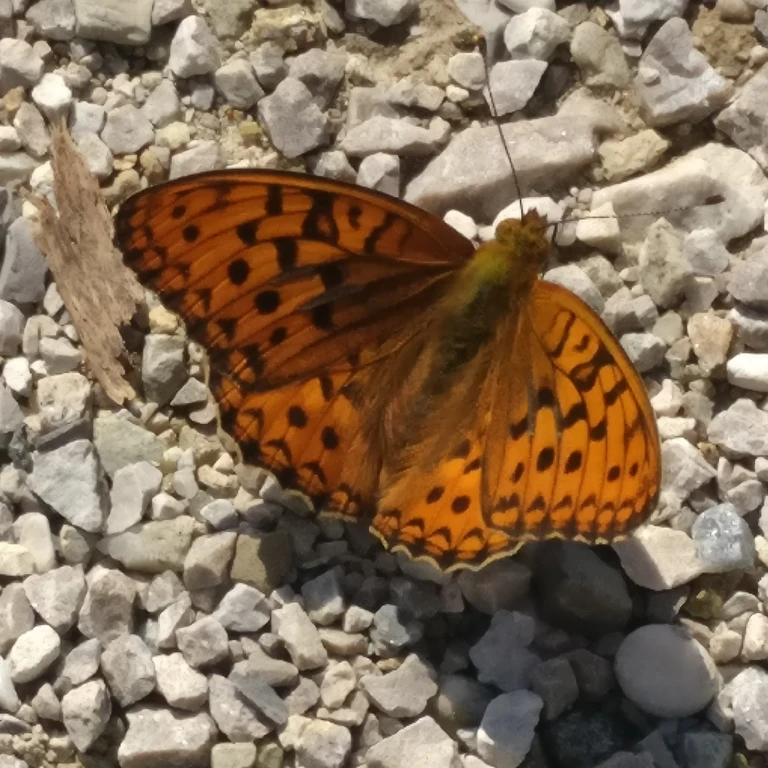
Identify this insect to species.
Fabriciana adippe
